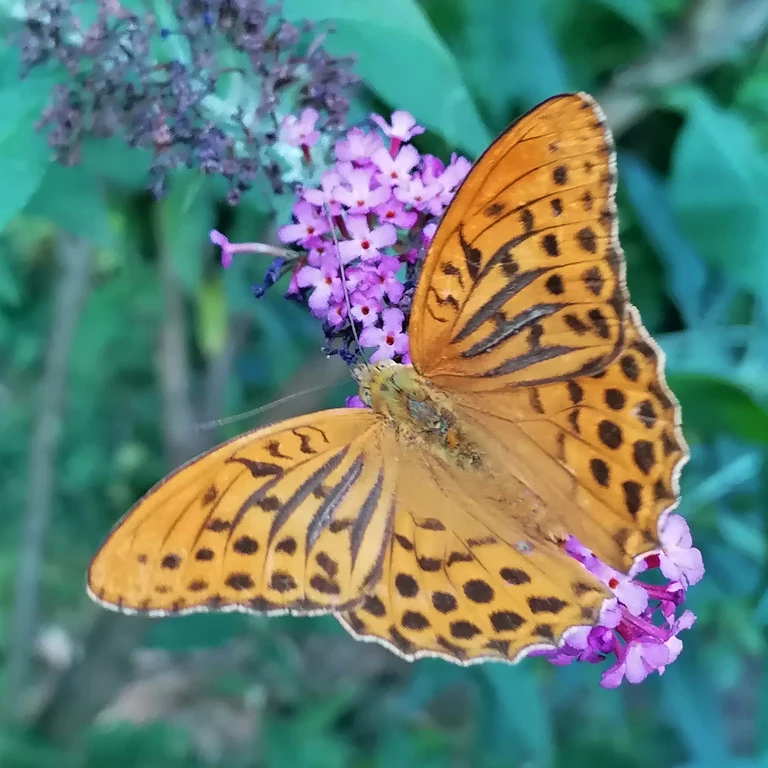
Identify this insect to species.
Argynnis paphia
